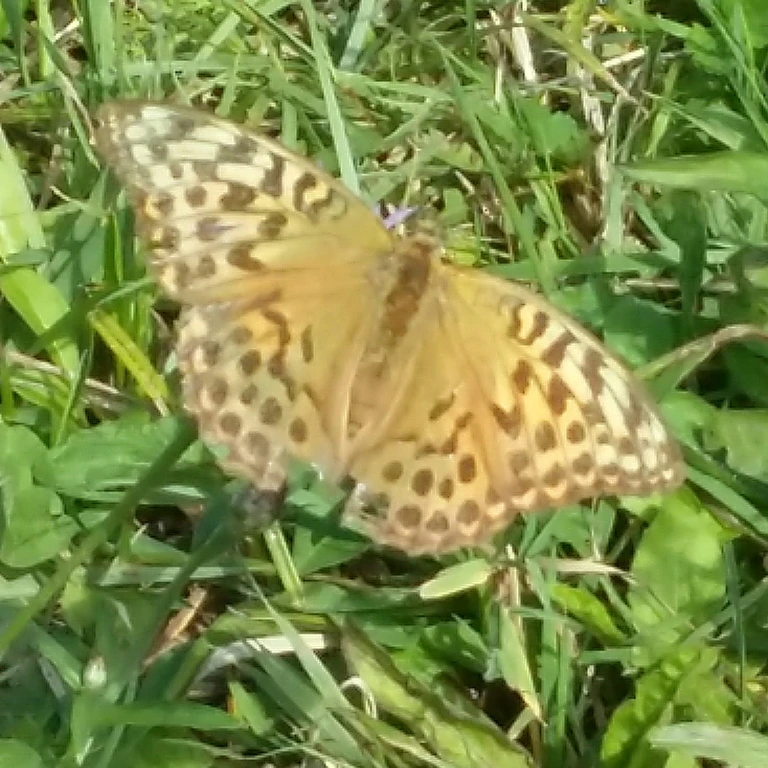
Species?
Argynnis paphia
